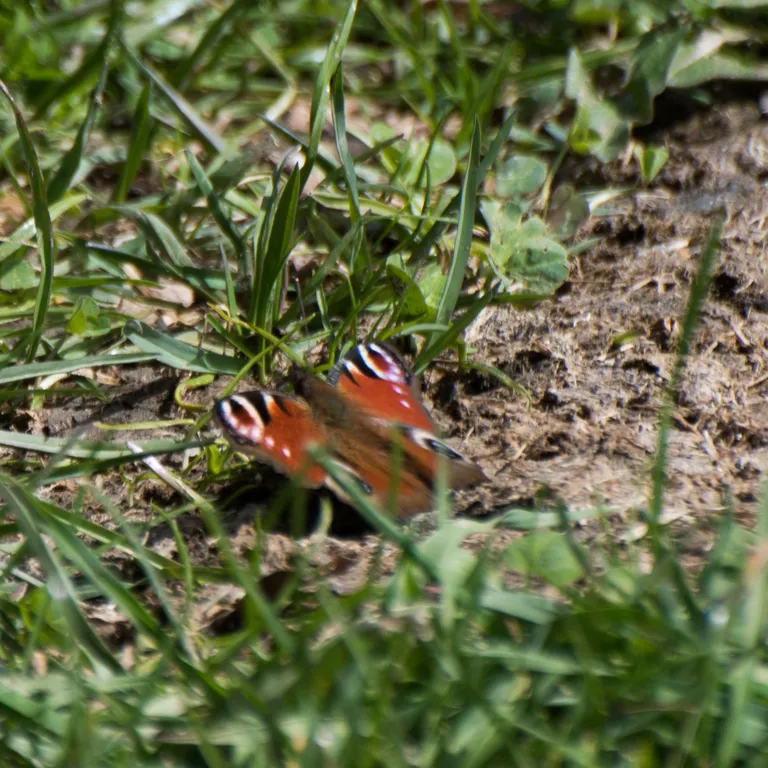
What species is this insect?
Aglais io
